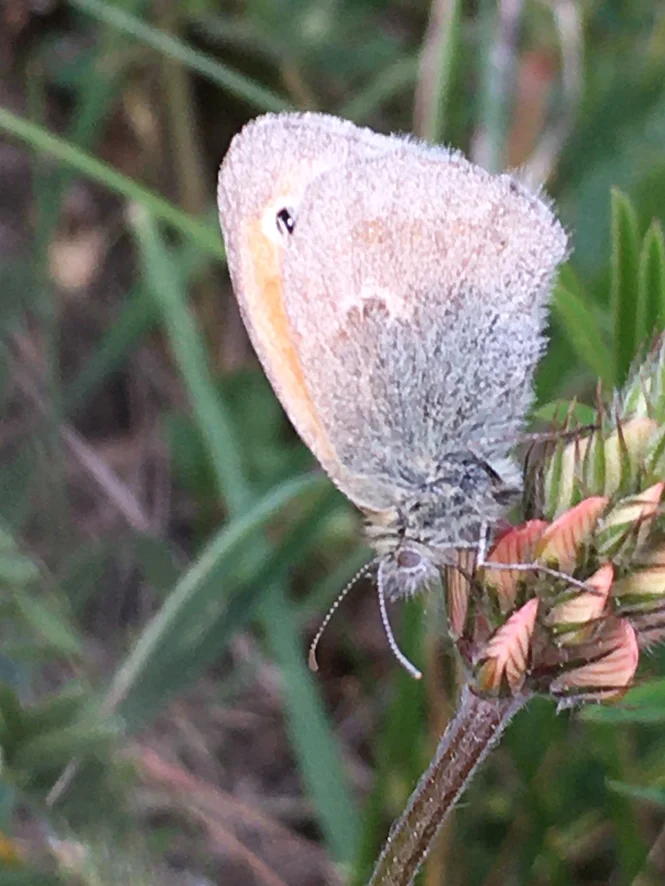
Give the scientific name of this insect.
Coenonympha pamphilus
